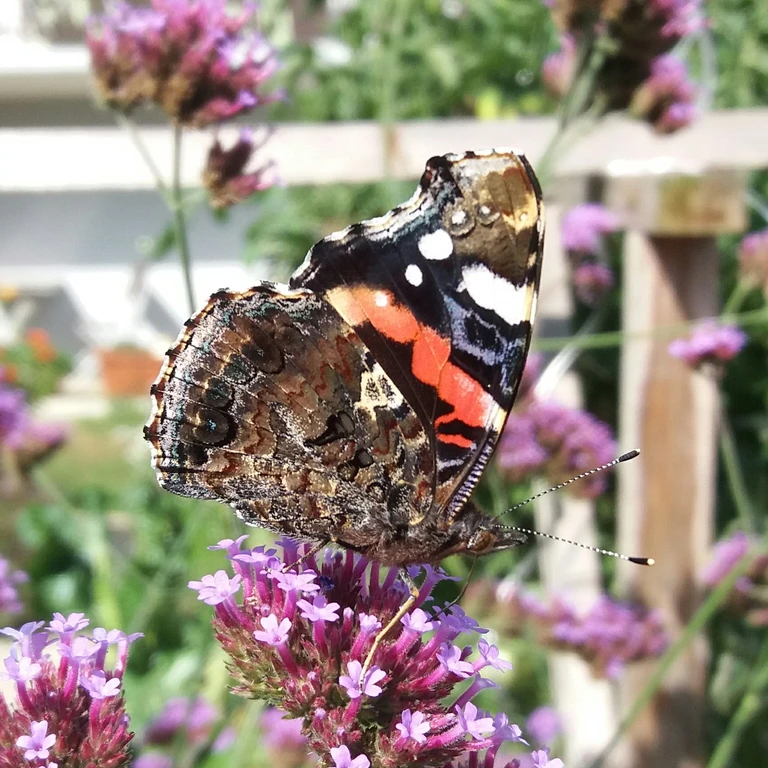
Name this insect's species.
Vanessa atalanta
